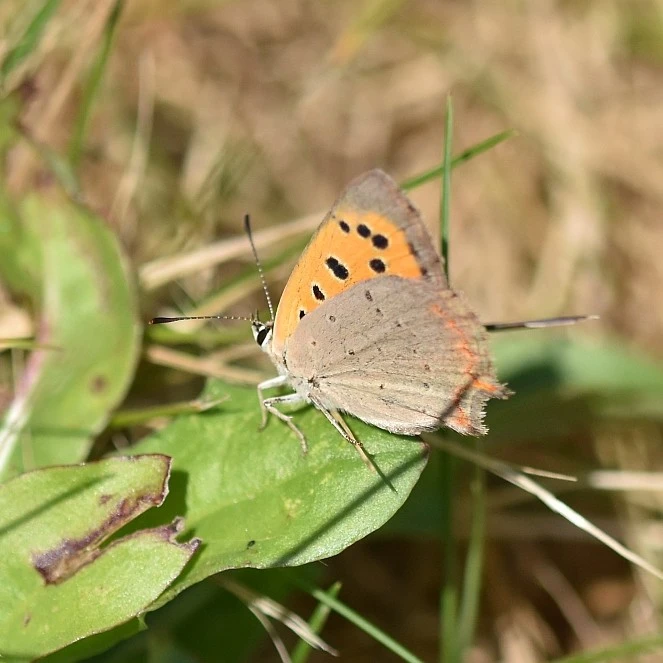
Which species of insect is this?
Lycaena phlaeas
